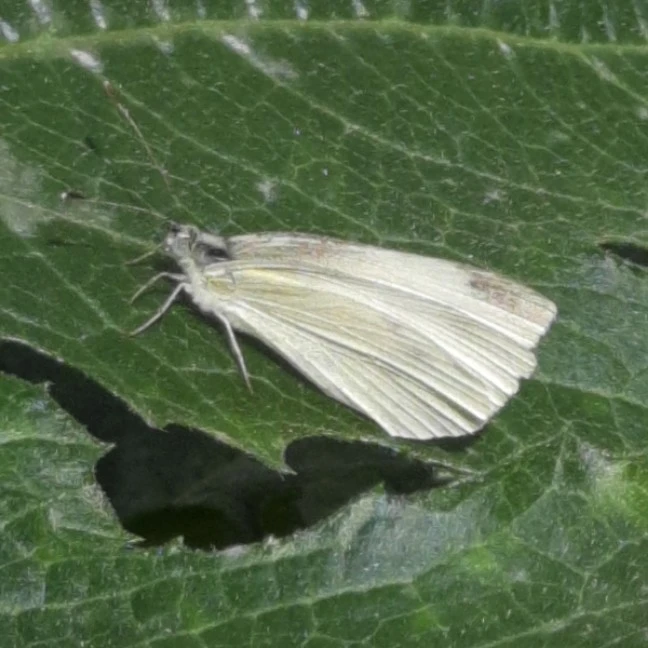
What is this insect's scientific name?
Pieris rapae
